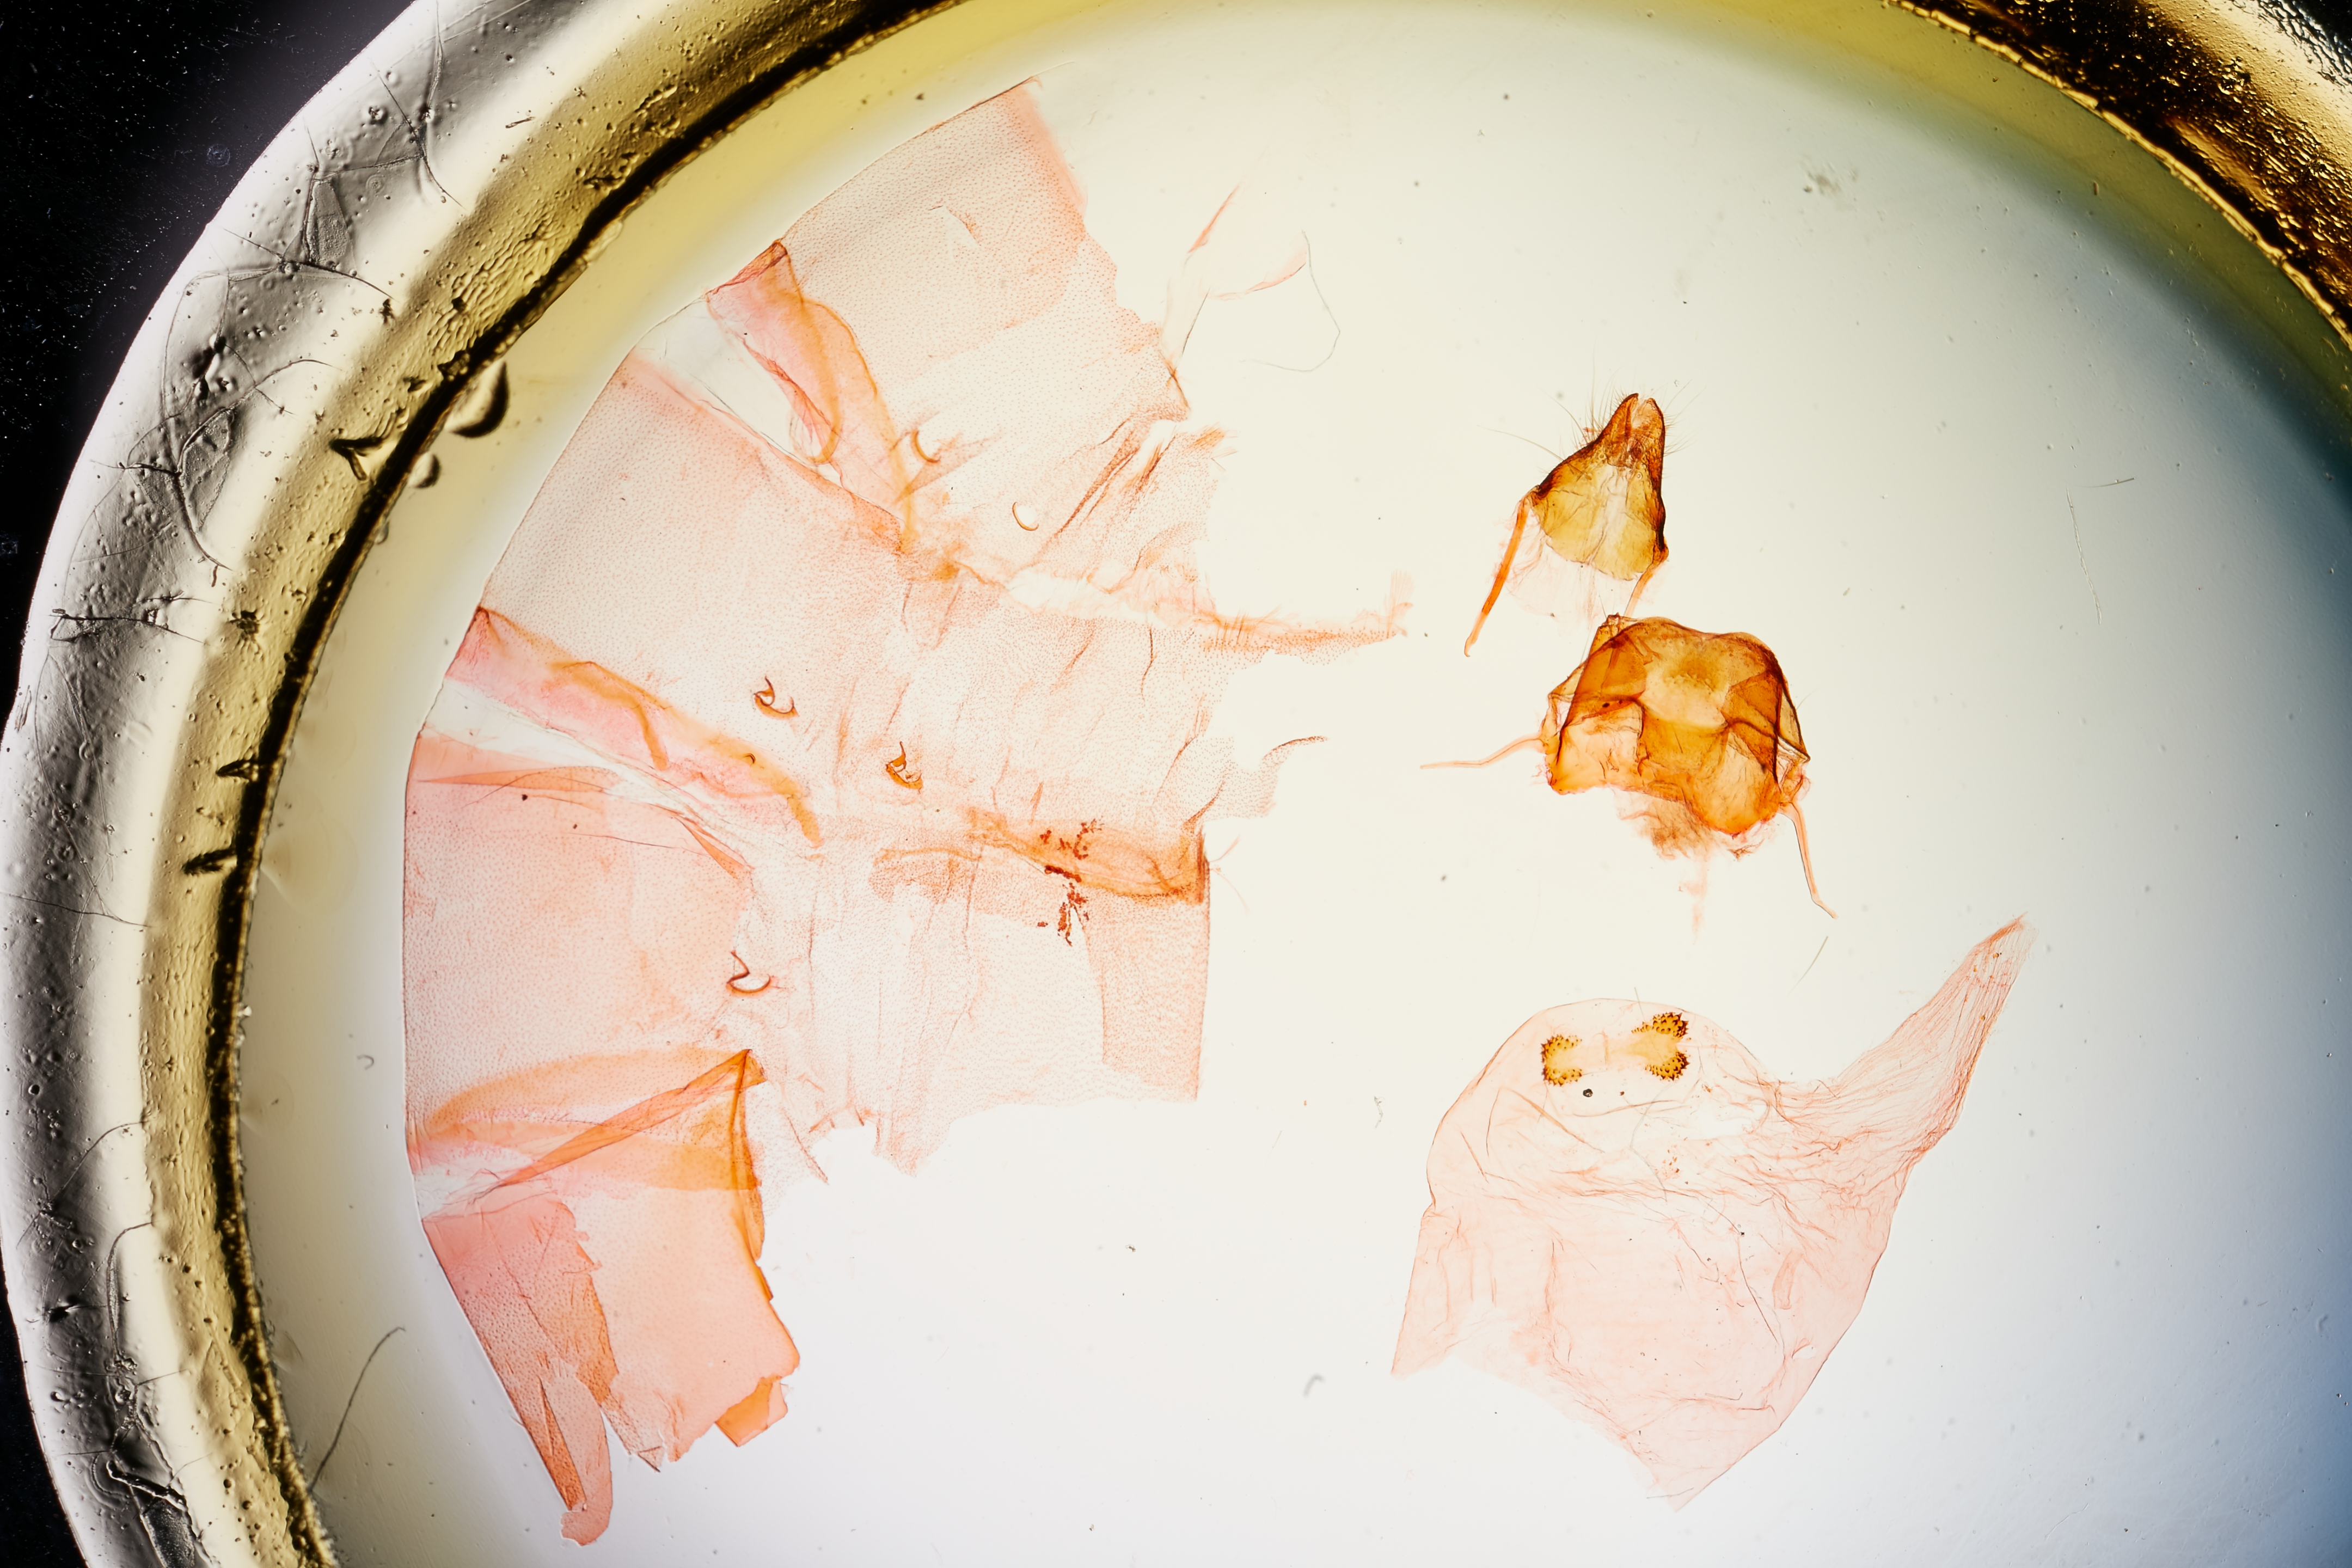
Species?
Timocratica major (also Stenoma major)
